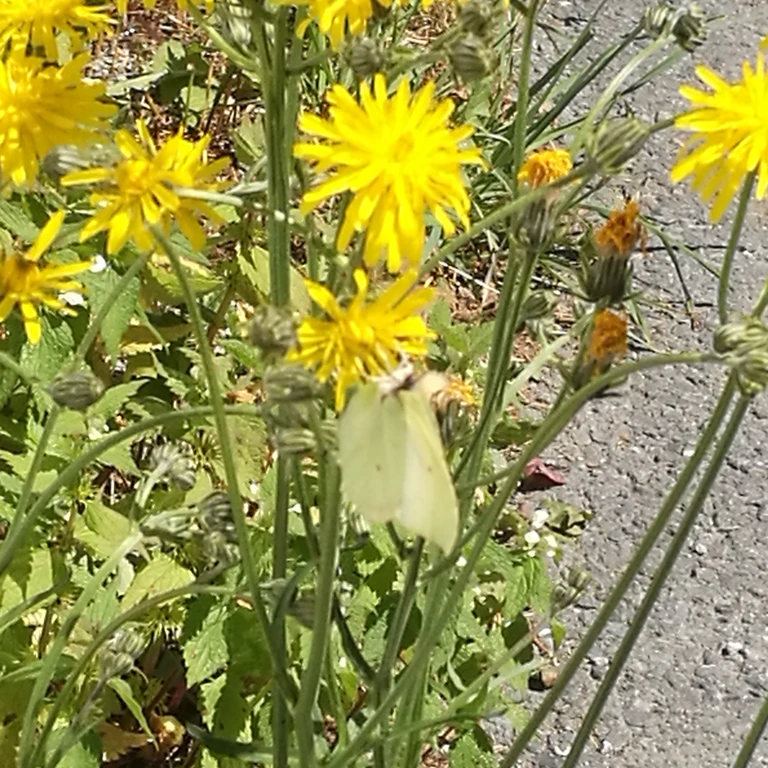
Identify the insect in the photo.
Gonepteryx rhamni
